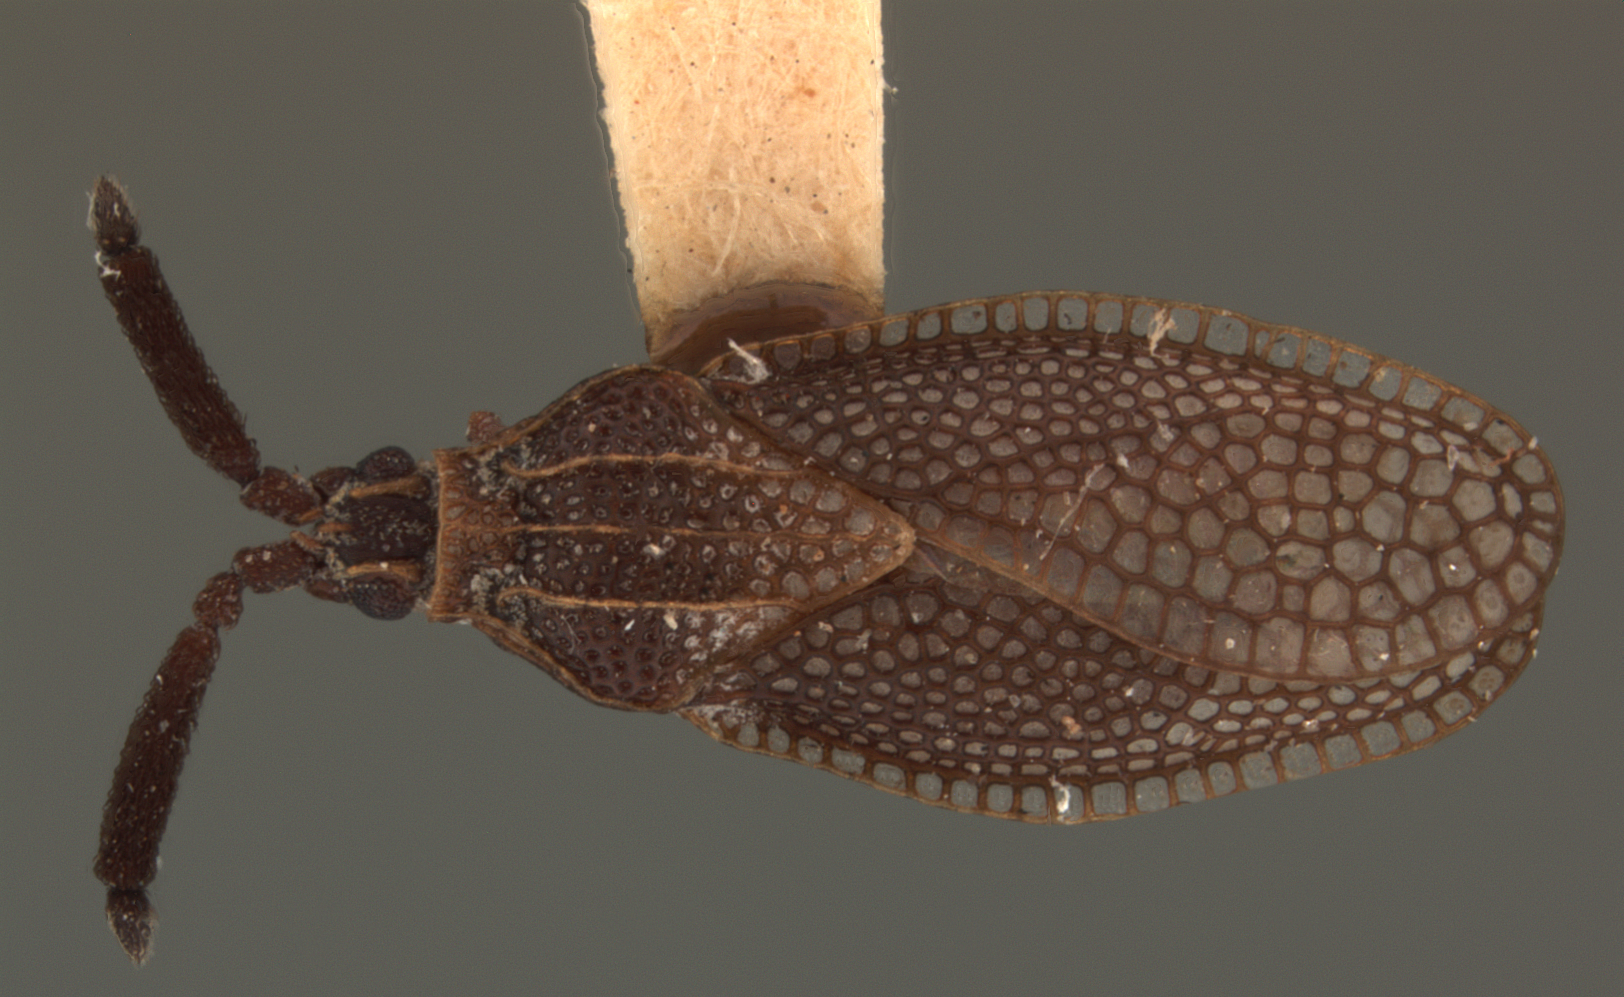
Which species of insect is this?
Alveotingis brevicornis
